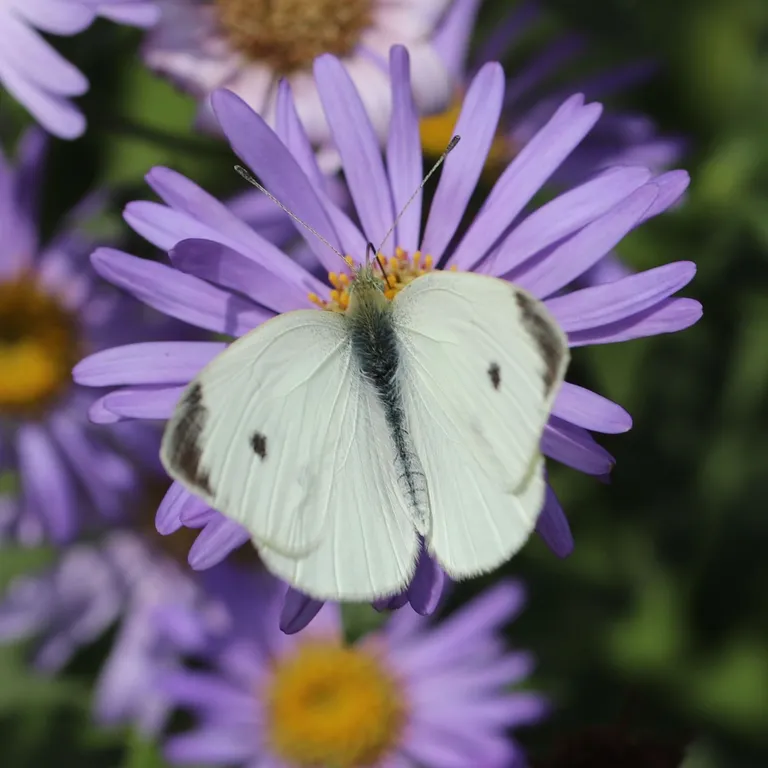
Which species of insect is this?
Pieris rapae
